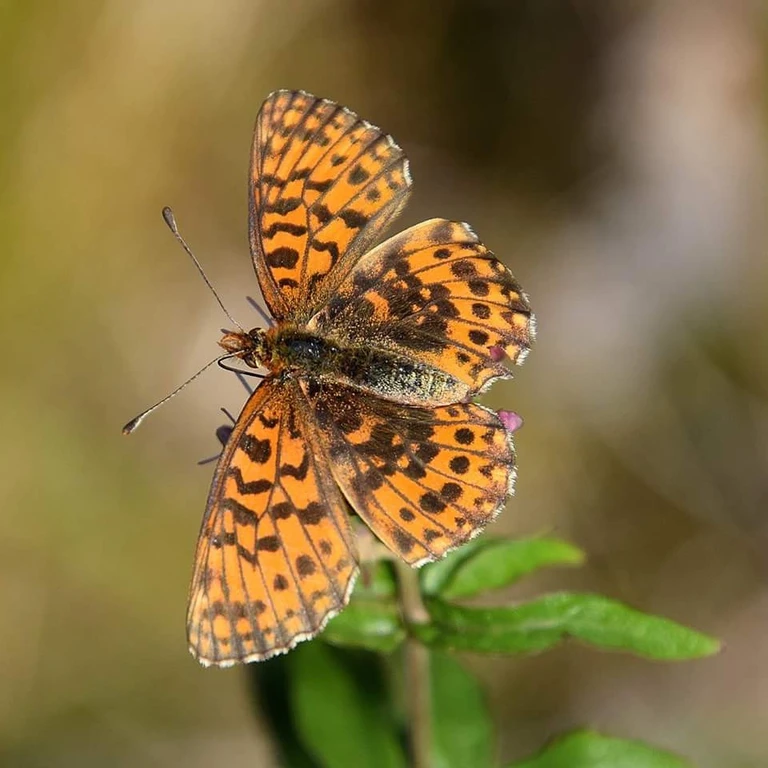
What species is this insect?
Boloria dia
